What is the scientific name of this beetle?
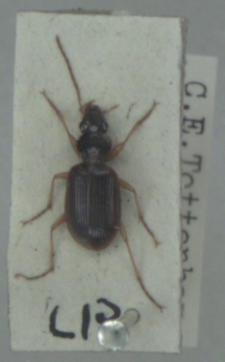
Paranchus albipes
